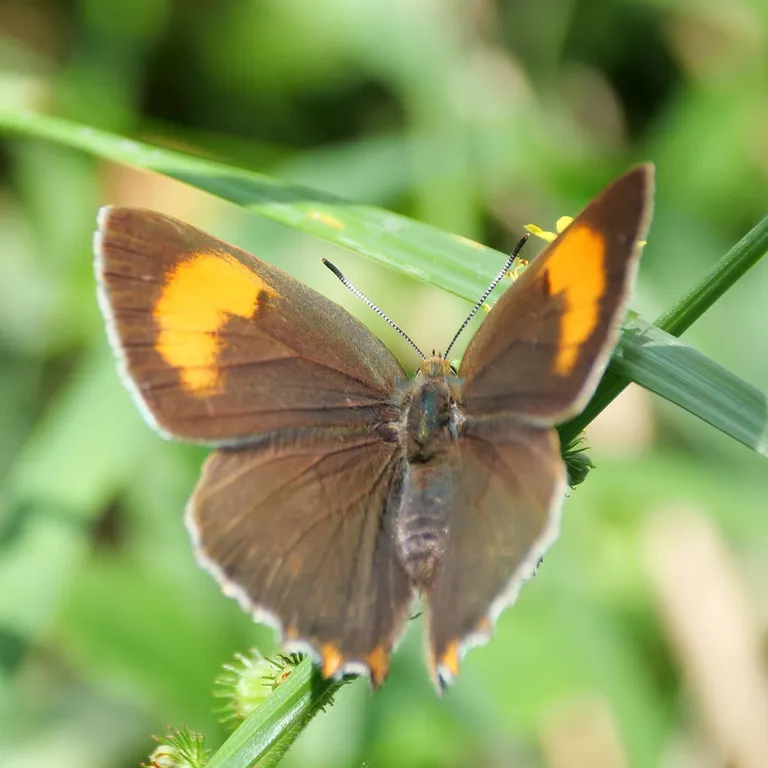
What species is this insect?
Thecla betulae
